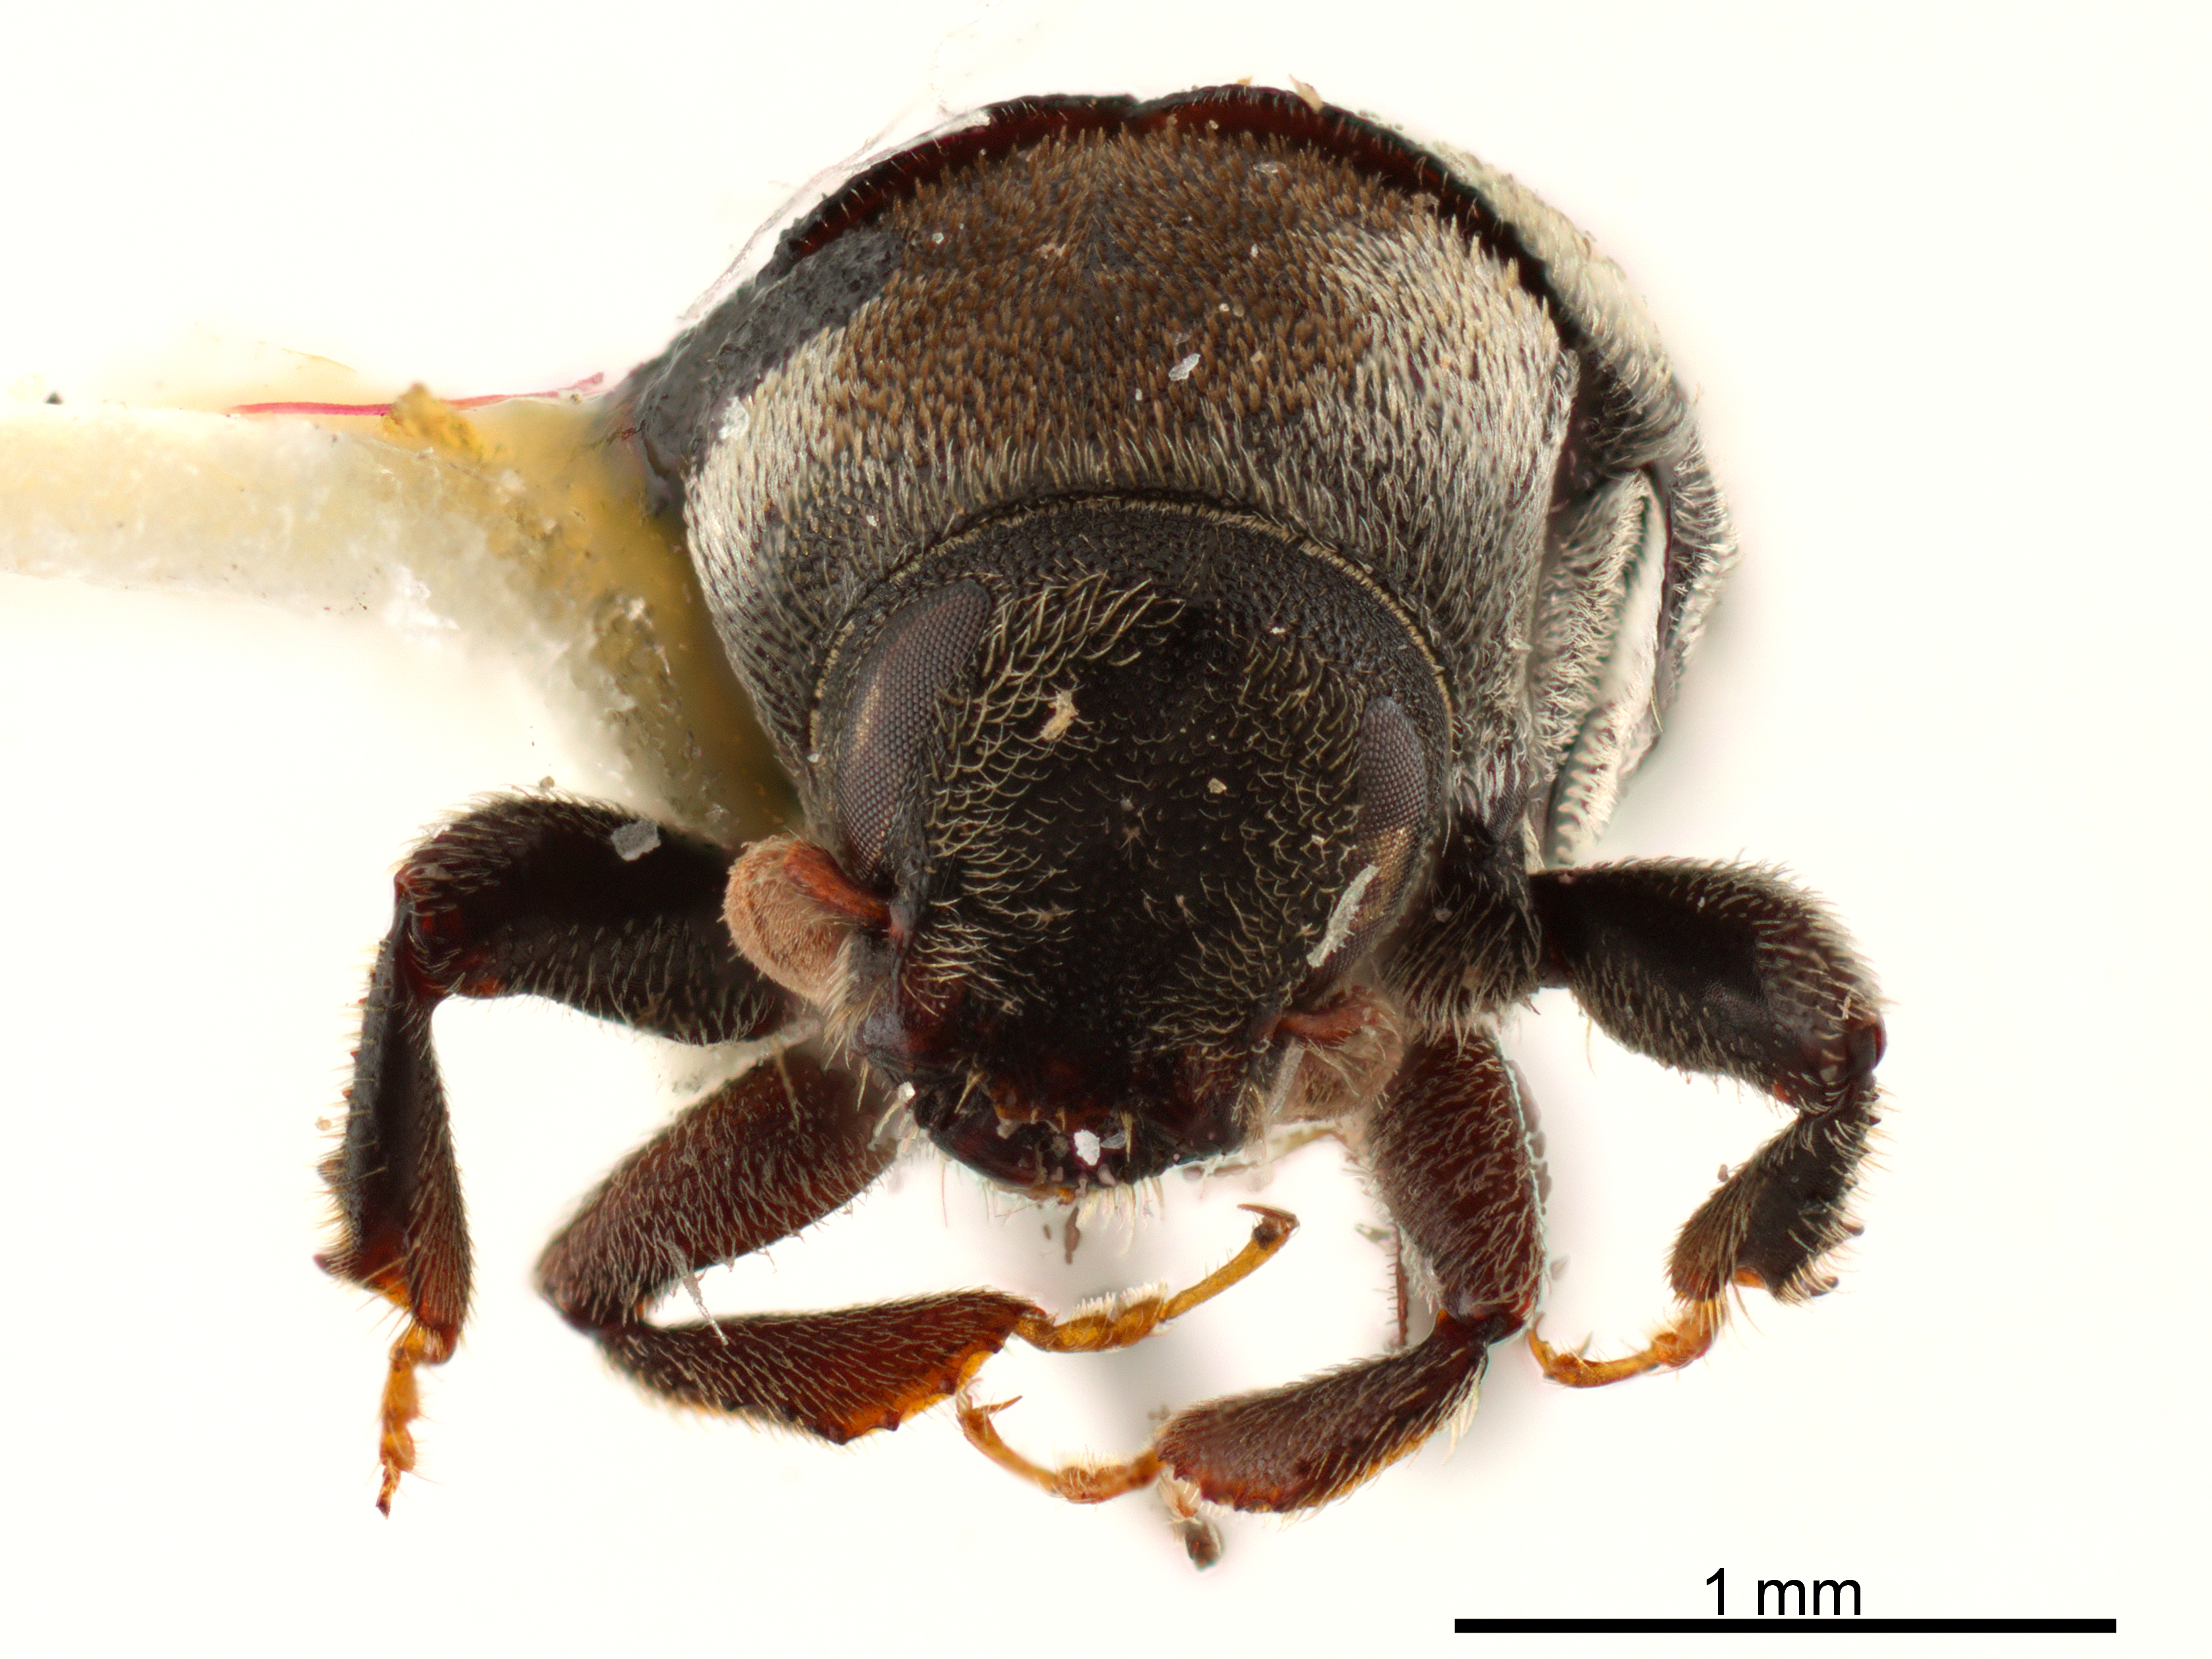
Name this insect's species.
Diamerus variegatus
